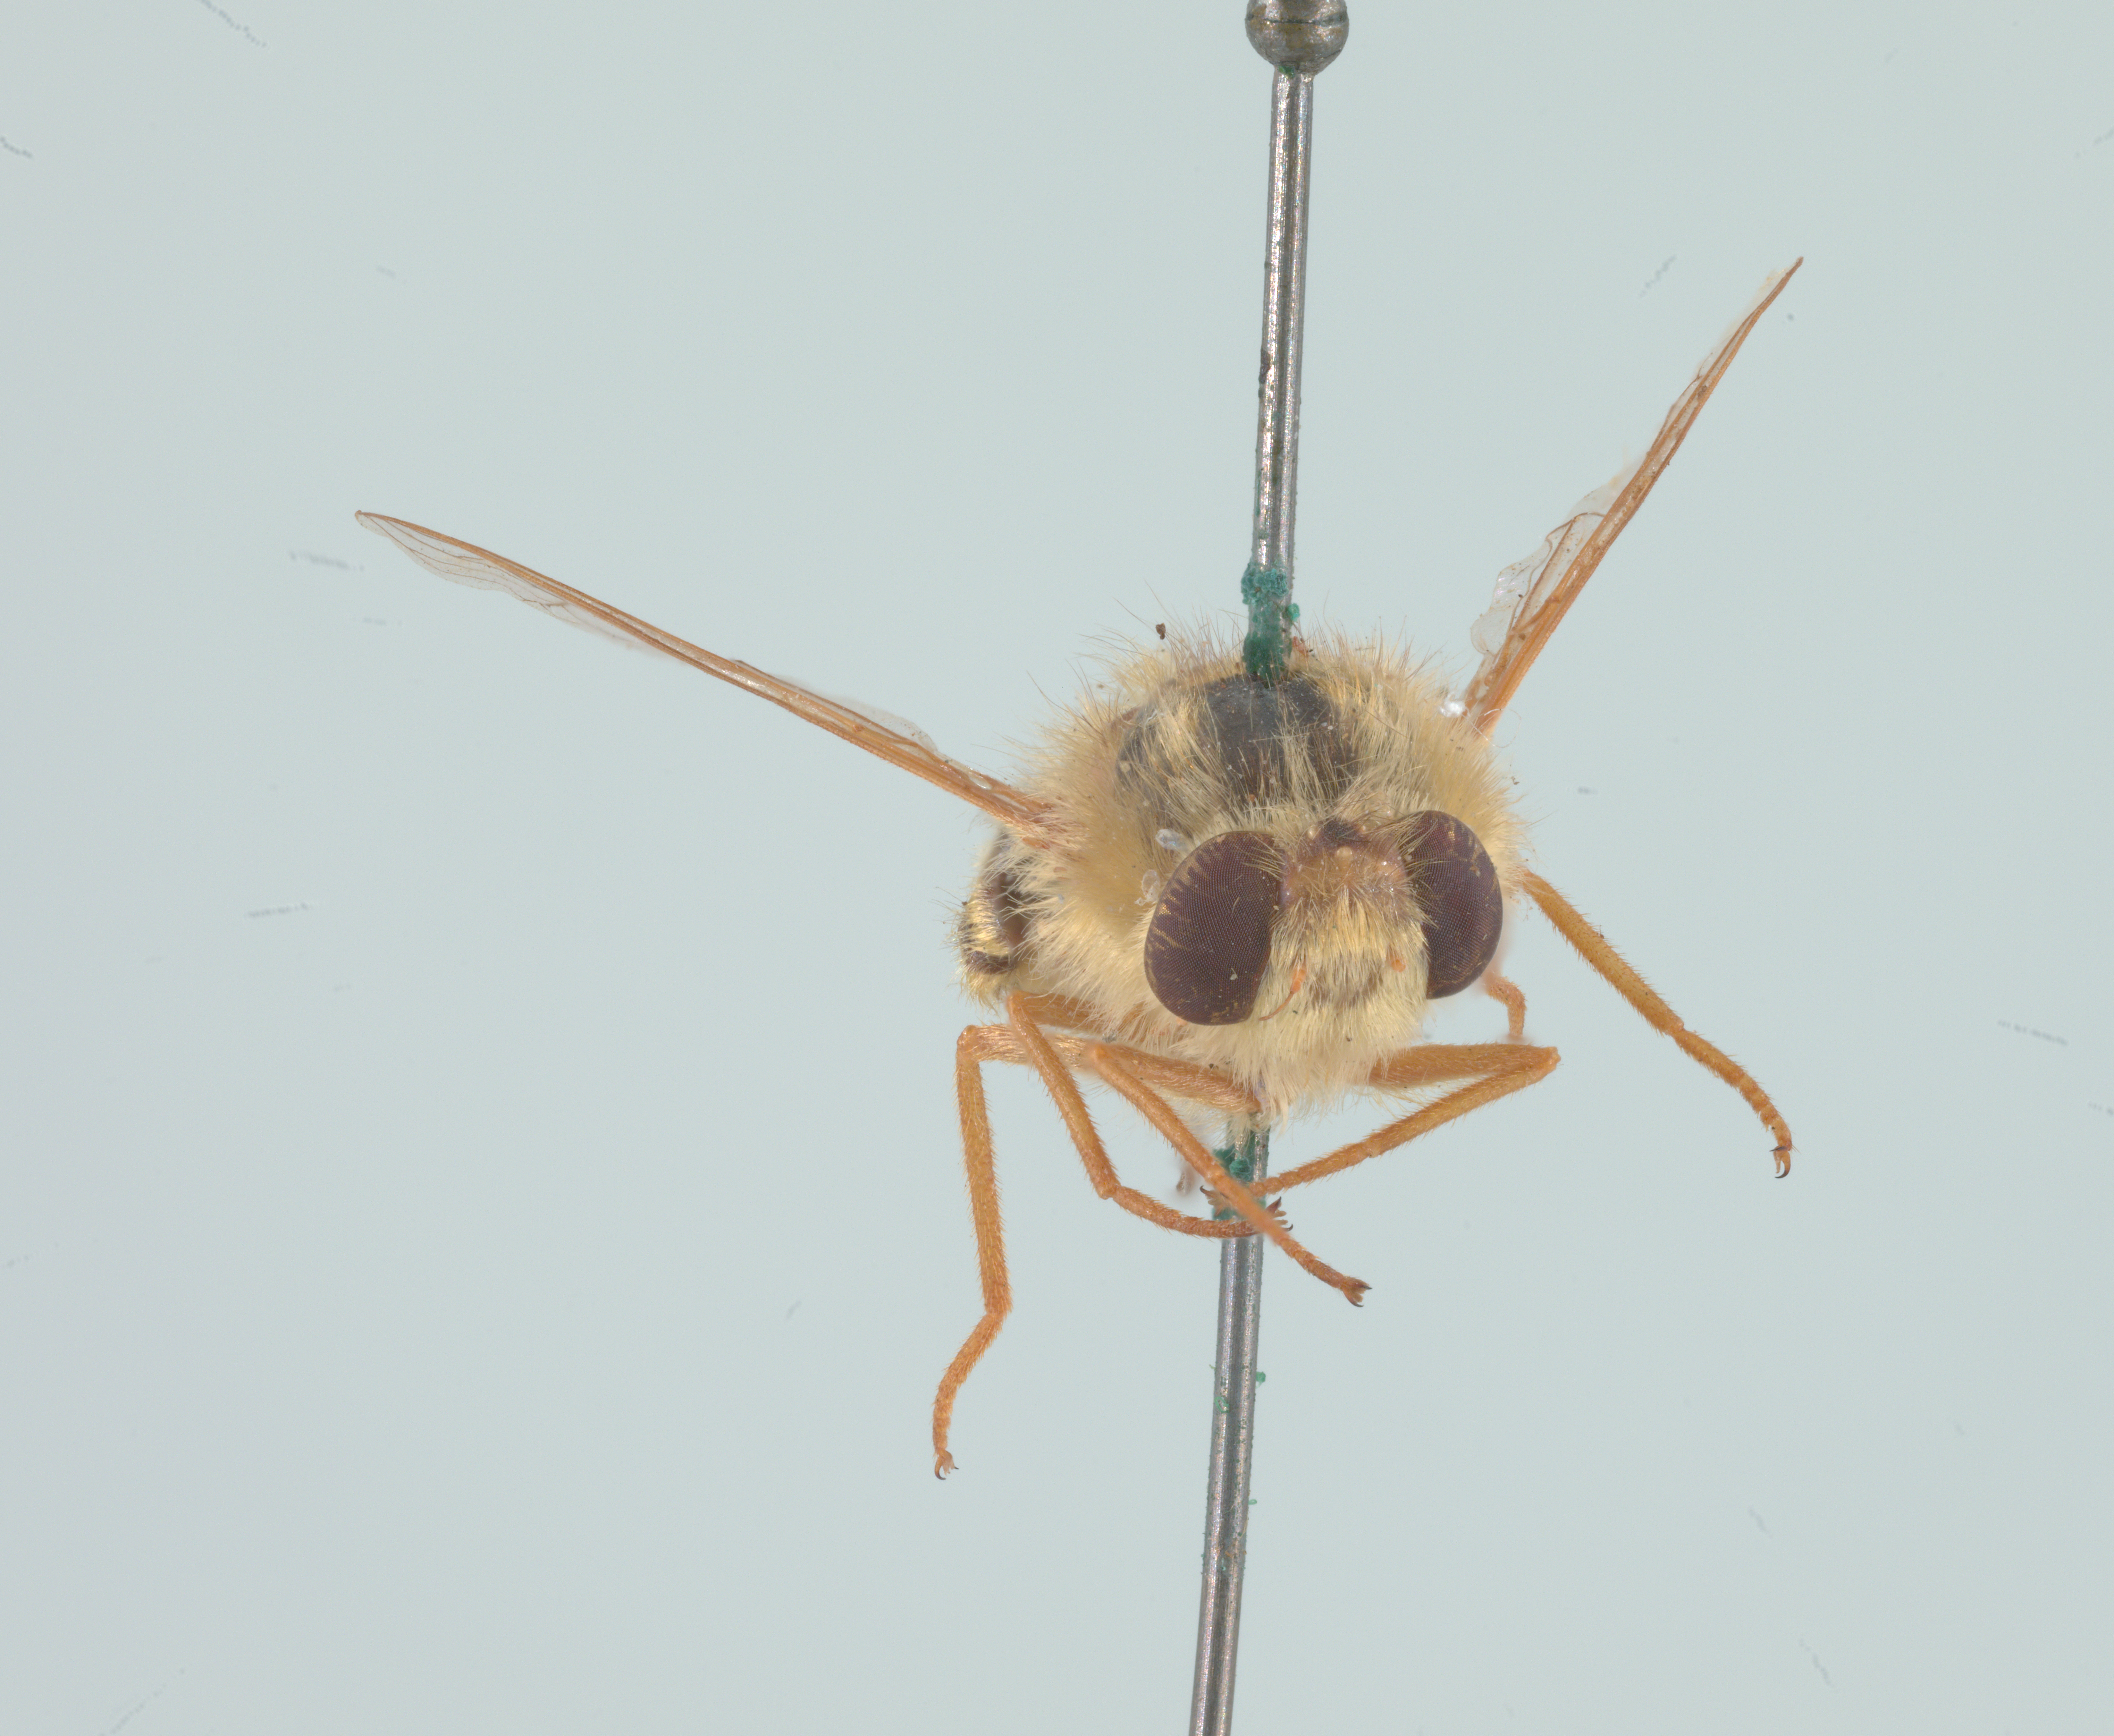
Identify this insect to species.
Trichopsidea clausa
